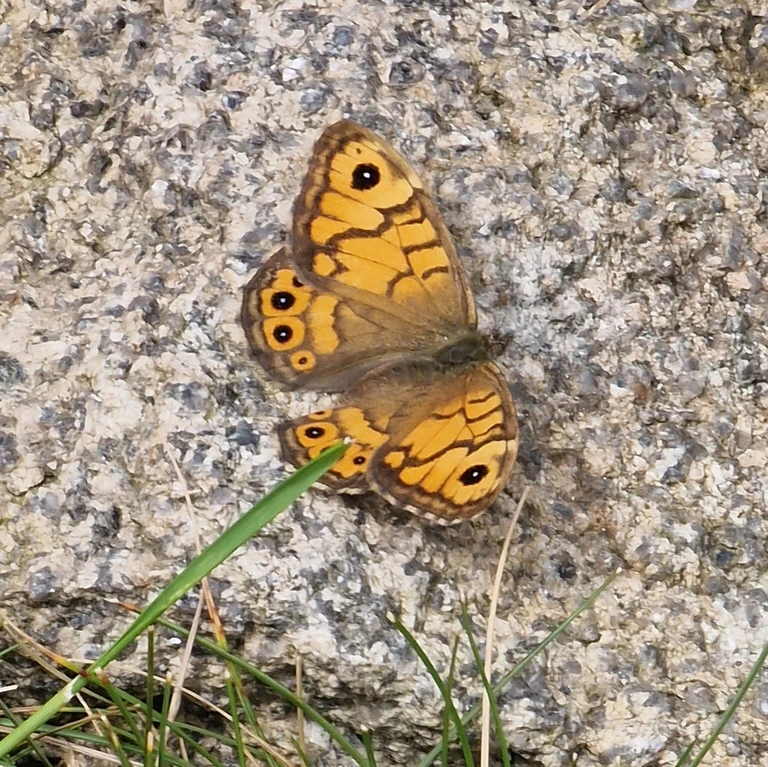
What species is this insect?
Lasiommata megera (also Pararge megera)
